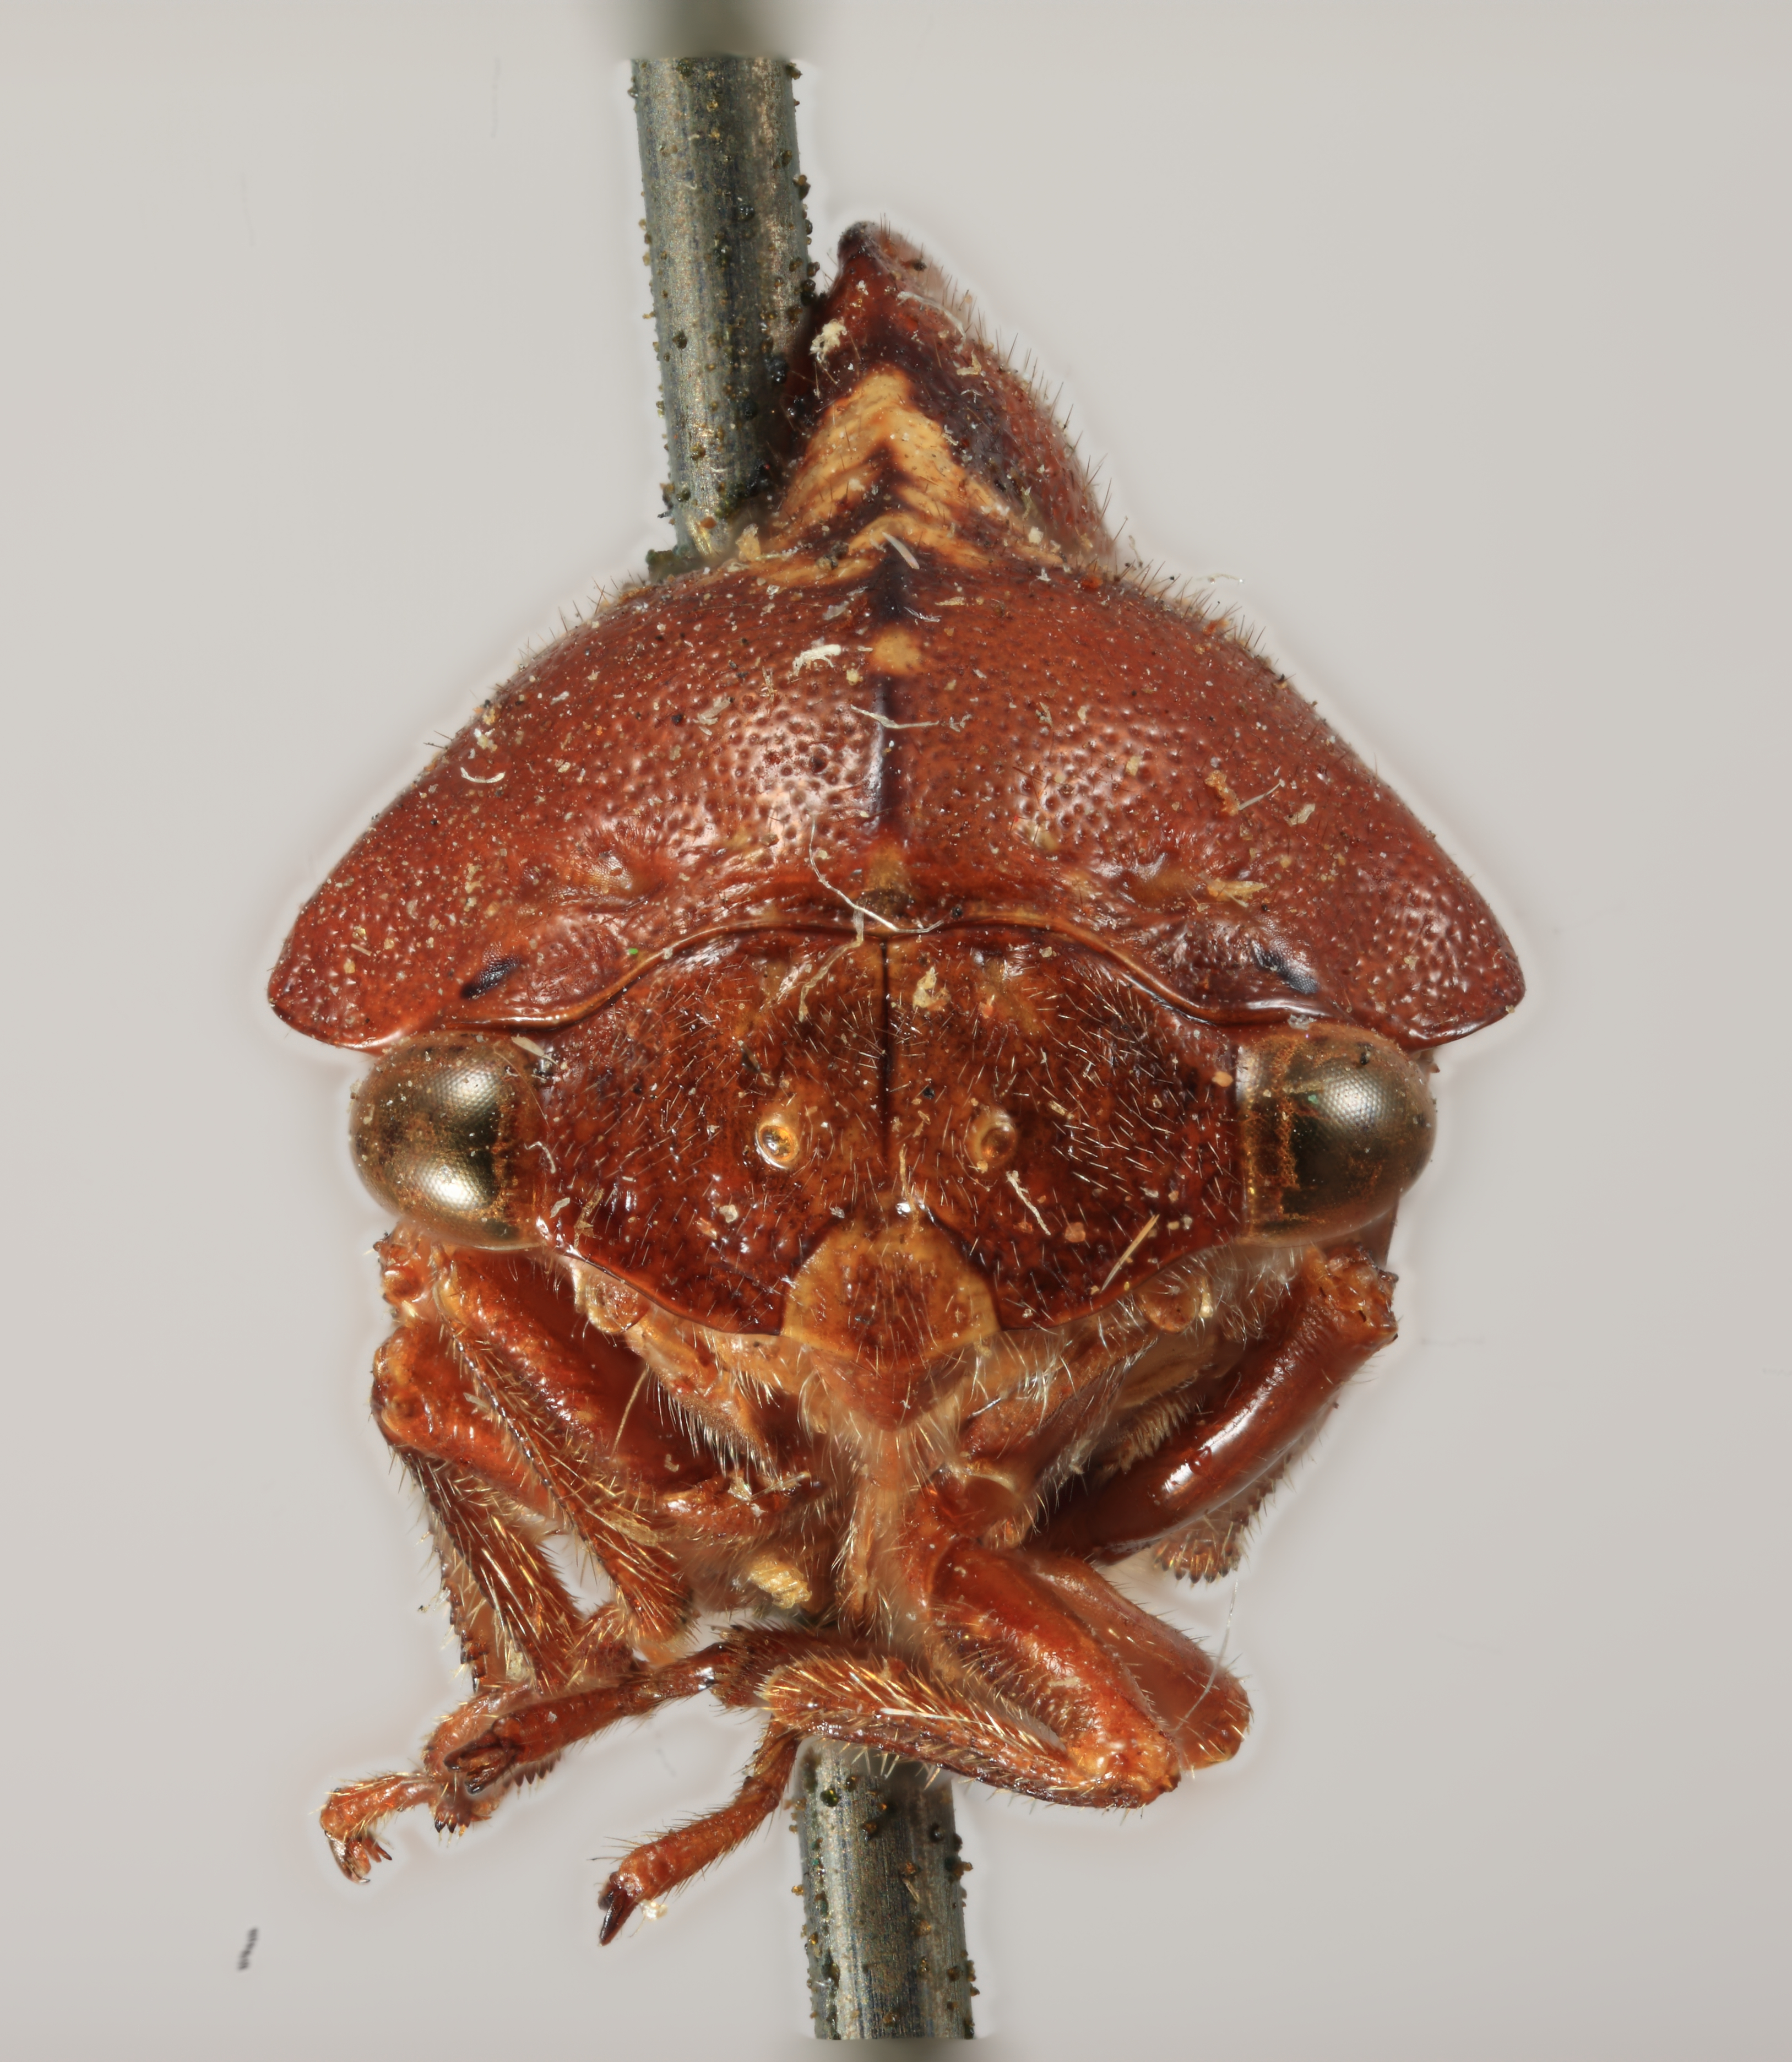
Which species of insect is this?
Telamona compacta
